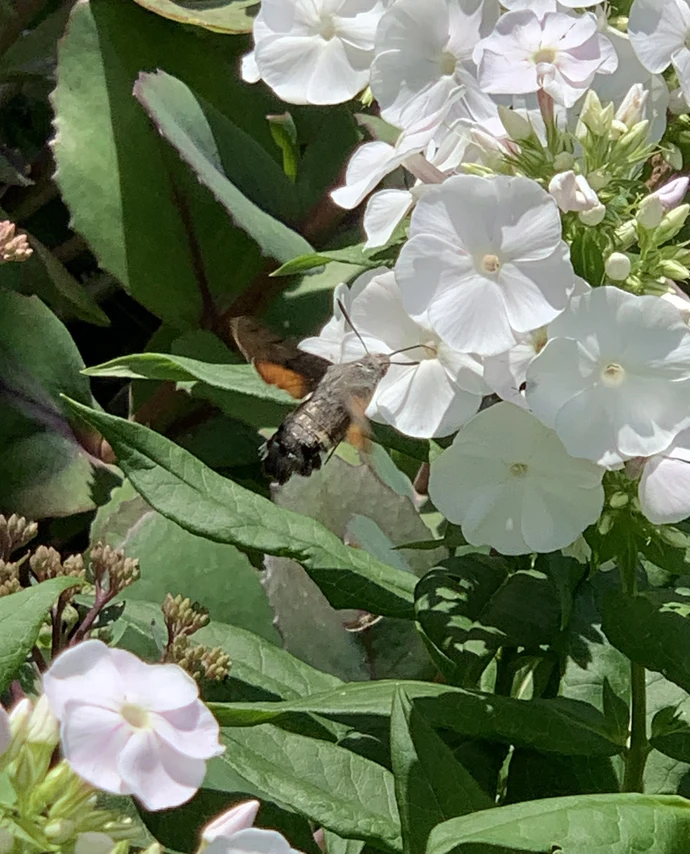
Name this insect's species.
Macroglossum stellatarum
